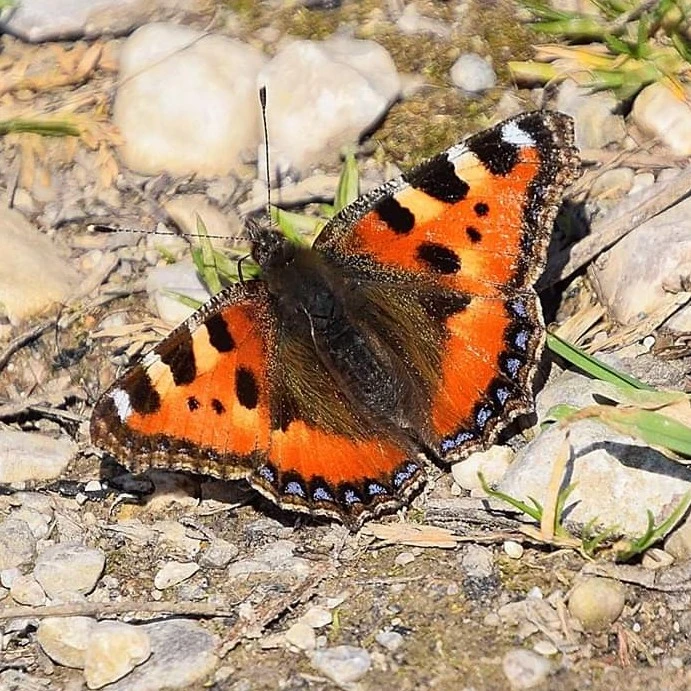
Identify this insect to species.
Aglais urticae
